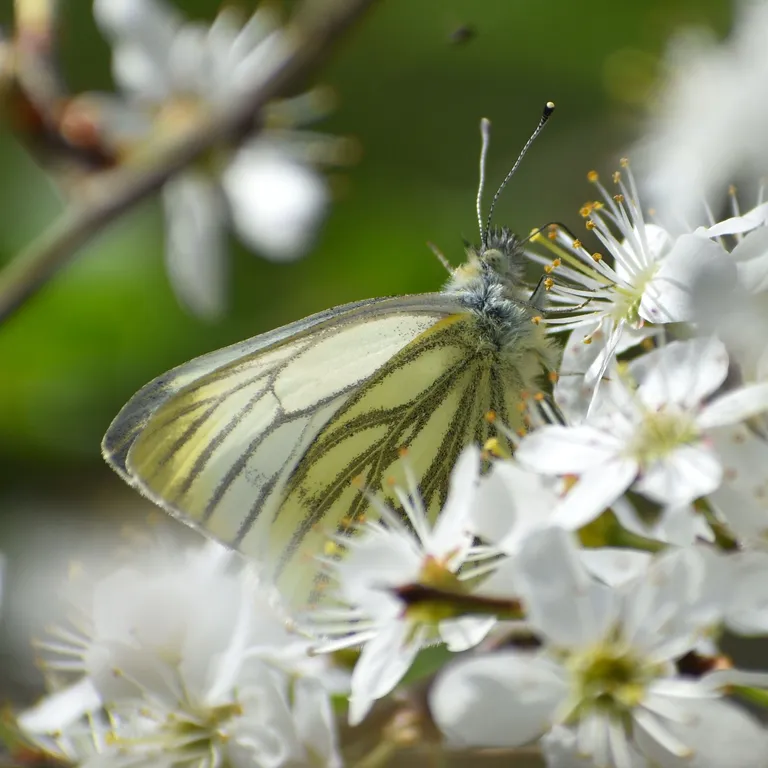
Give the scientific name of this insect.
Pieris napi
